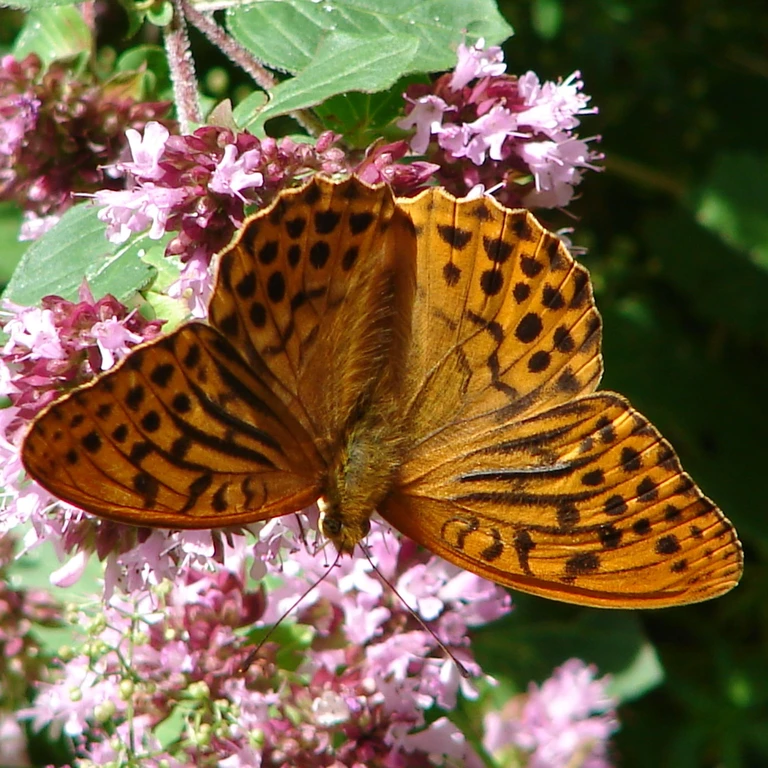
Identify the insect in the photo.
Argynnis paphia
